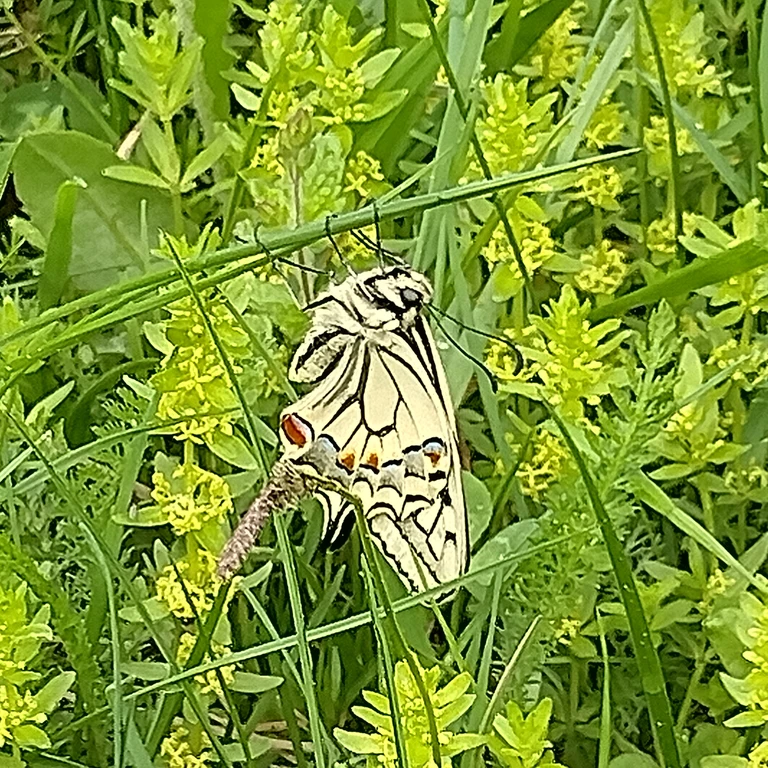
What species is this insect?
Papilio machaon
